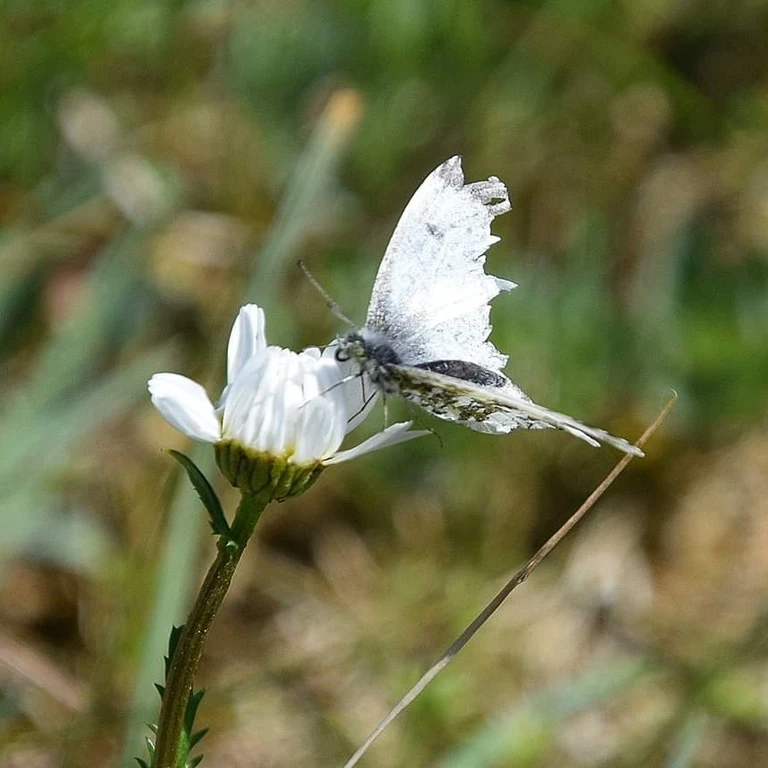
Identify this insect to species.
Anthocharis cardamines
